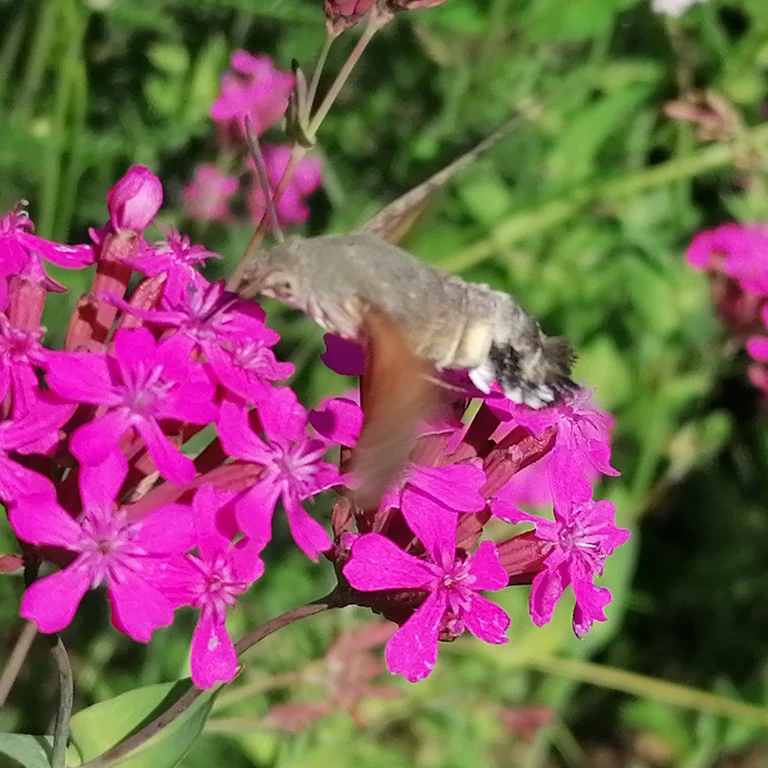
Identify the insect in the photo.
Macroglossum stellatarum
